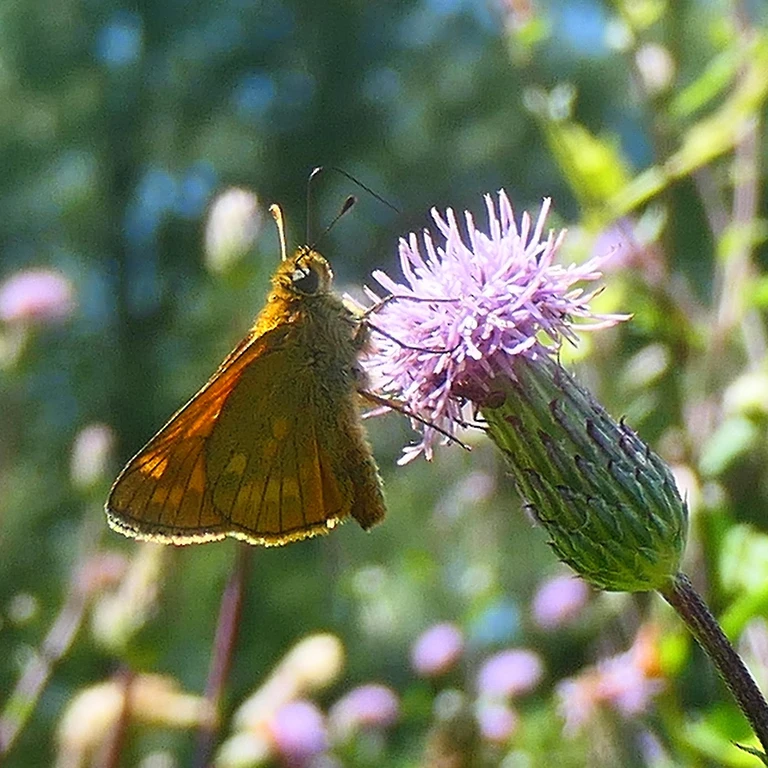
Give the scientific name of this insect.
Ochlodes sylvanus (also Ochlodes venata)
